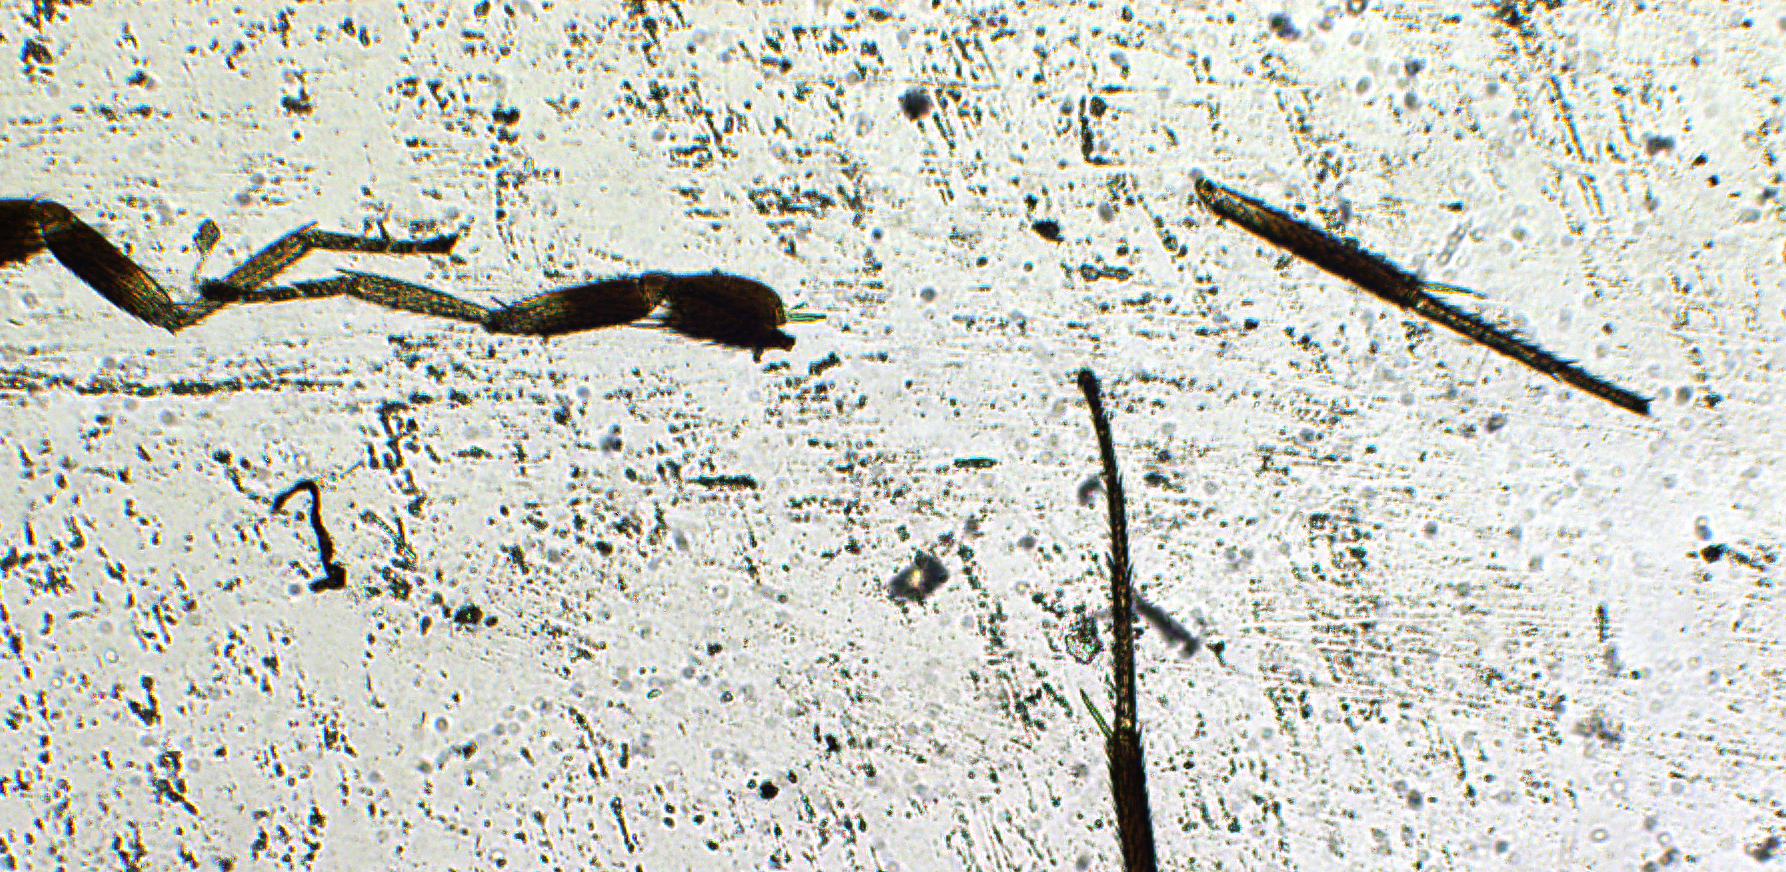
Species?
Elasmus dalhousieanus
